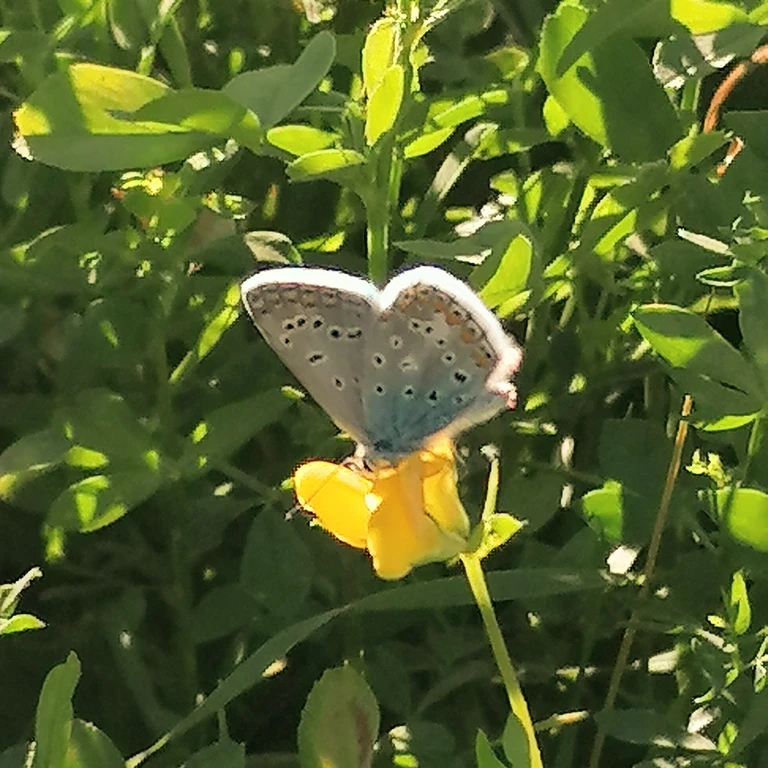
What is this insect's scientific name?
Polyommatus icarus
